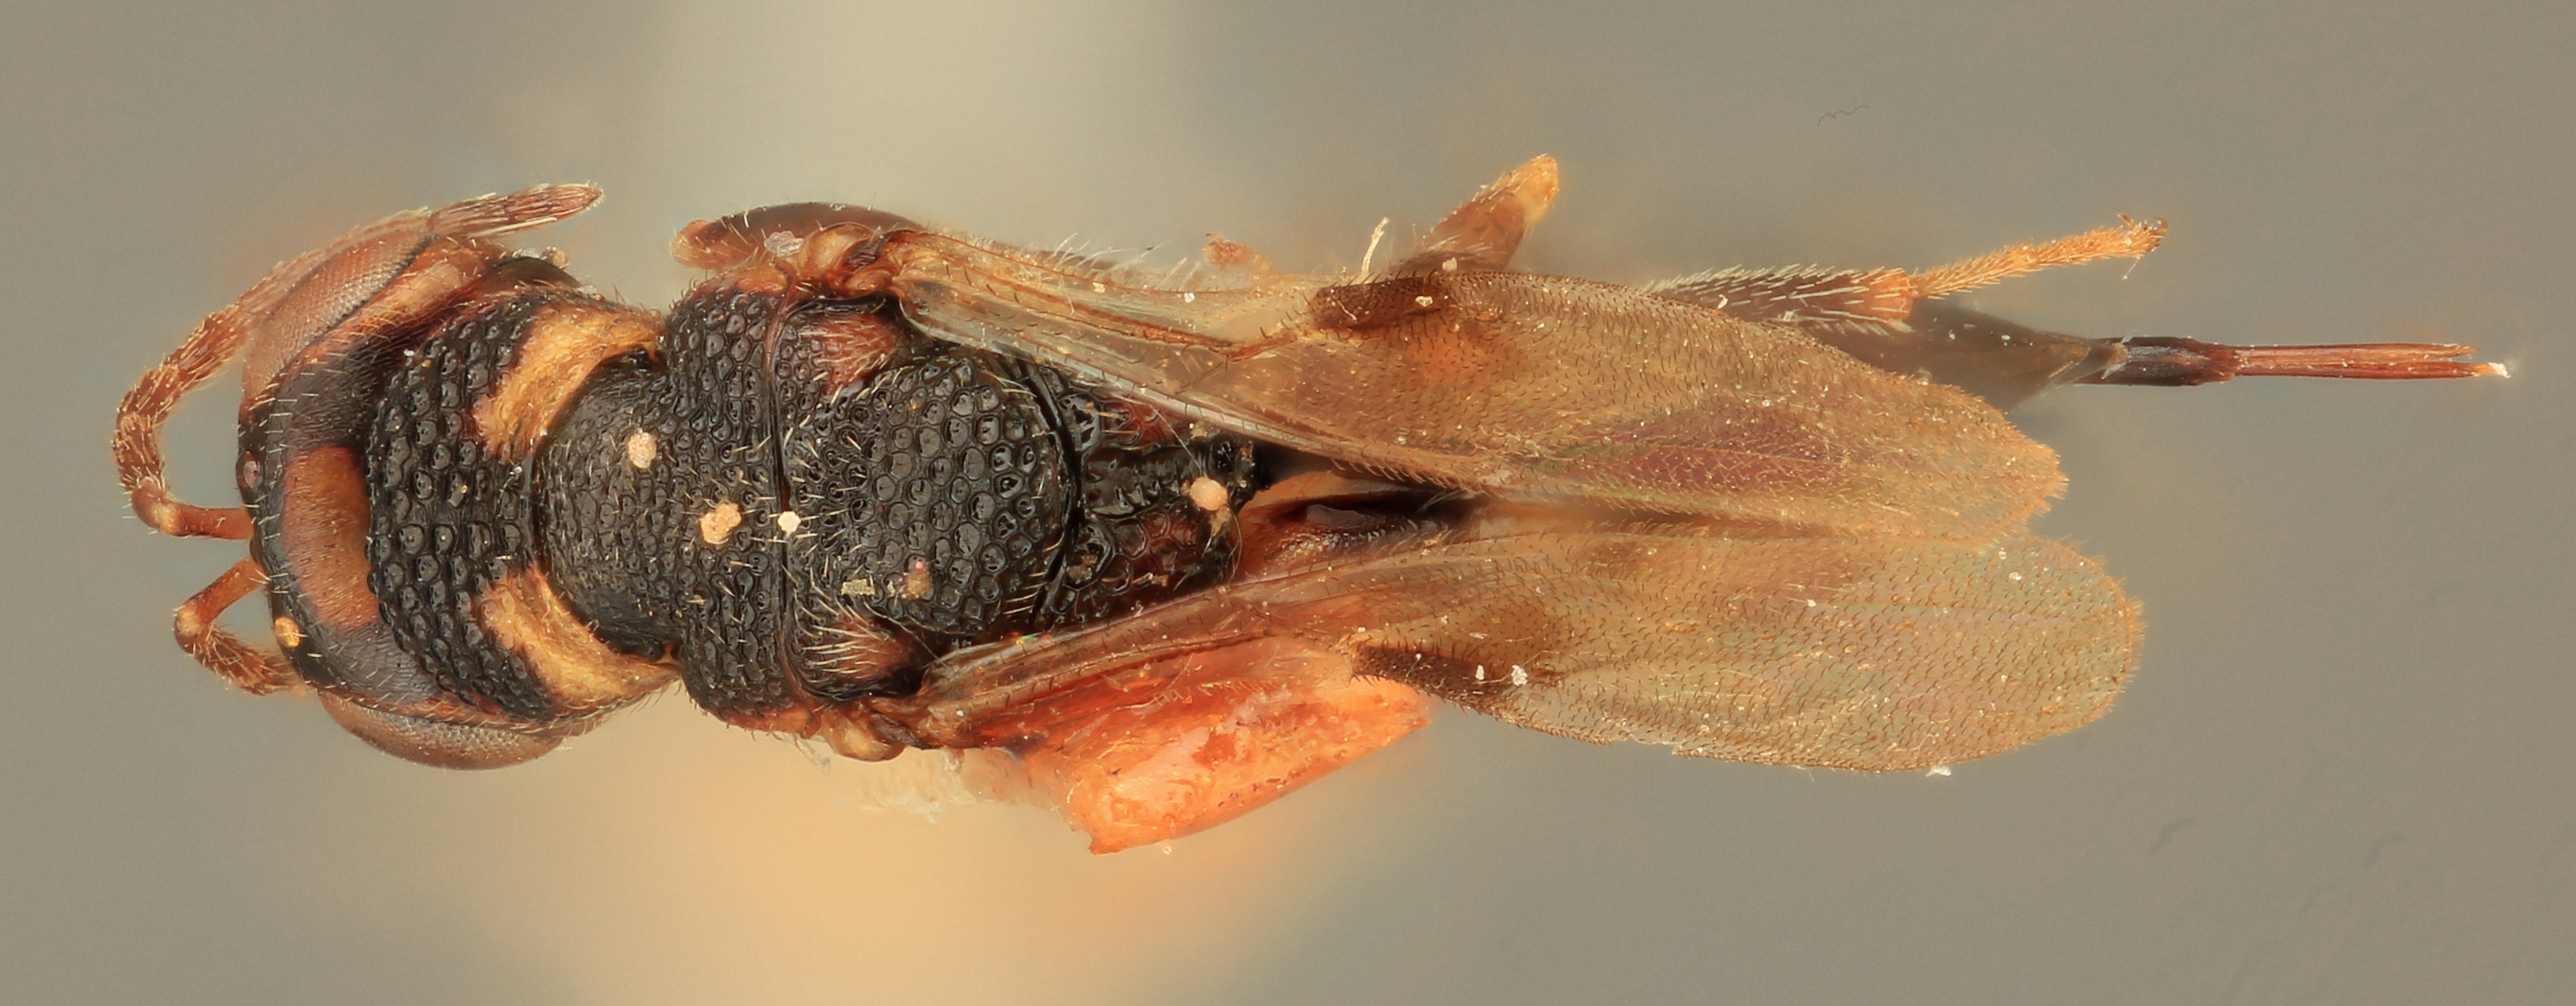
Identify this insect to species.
Agriotoma bakeri
